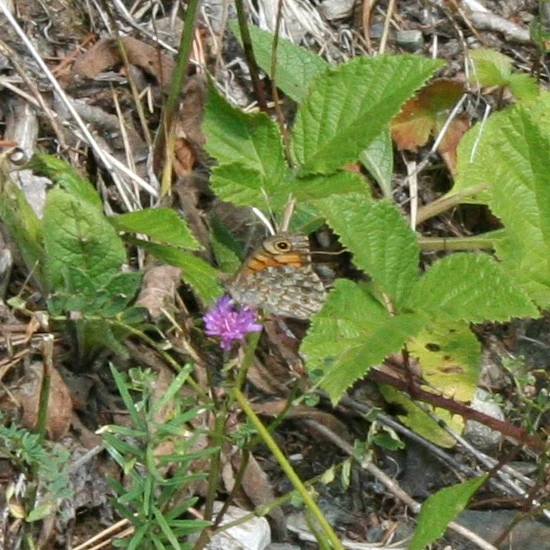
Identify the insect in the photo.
Lasiommata megera (also Pararge megera)
